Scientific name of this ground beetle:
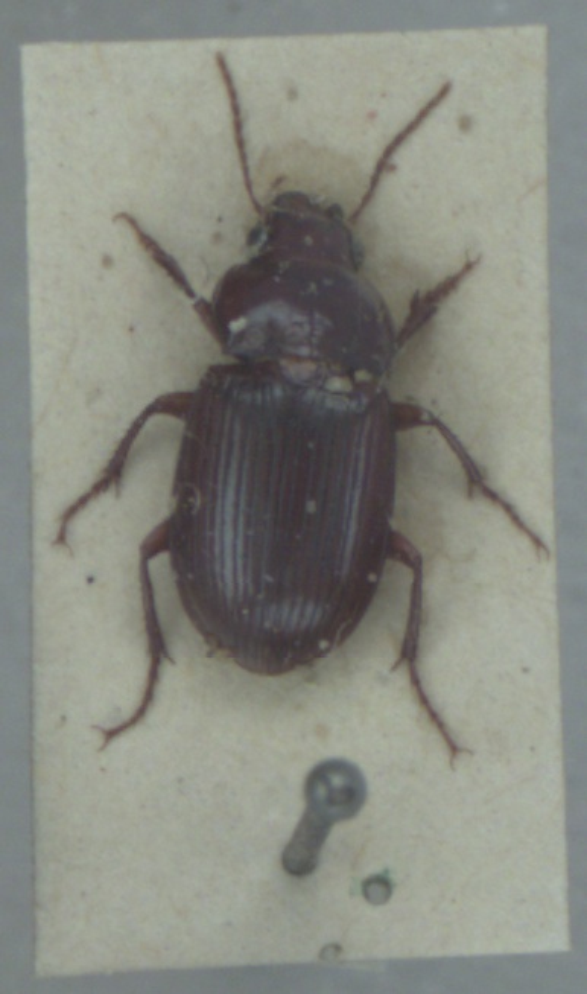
Amara fulva
